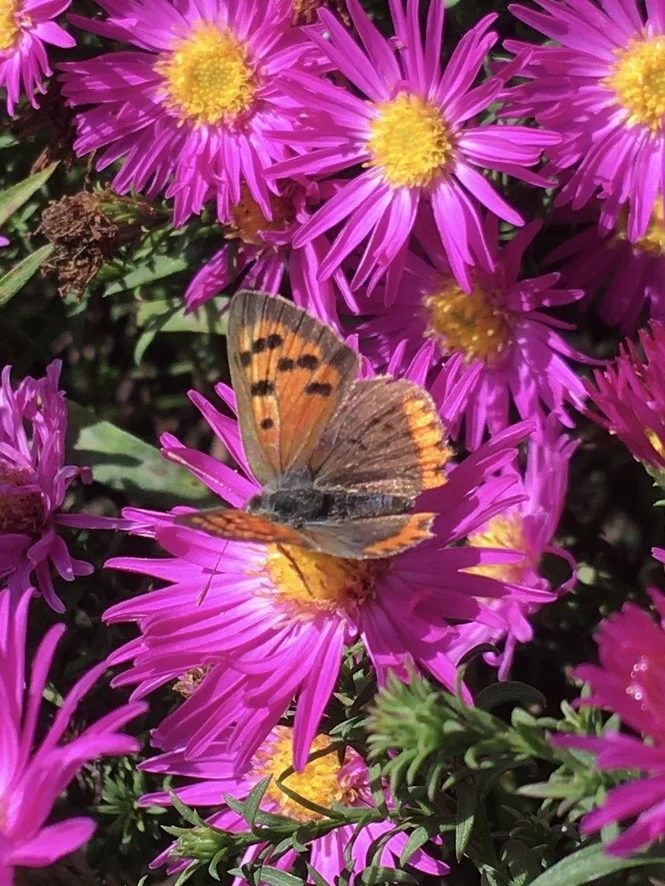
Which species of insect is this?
Lycaena phlaeas
